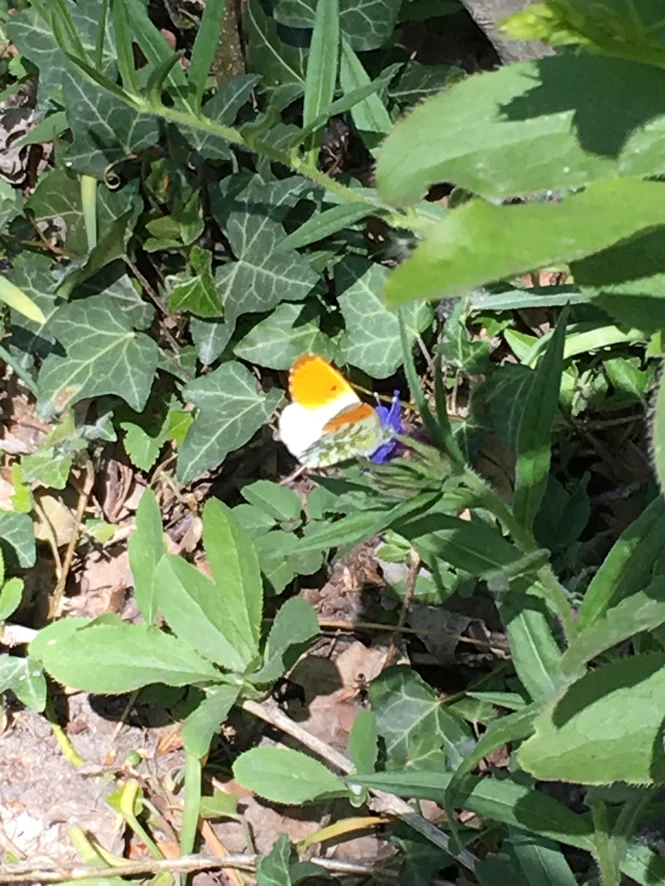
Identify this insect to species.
Anthocharis cardamines
